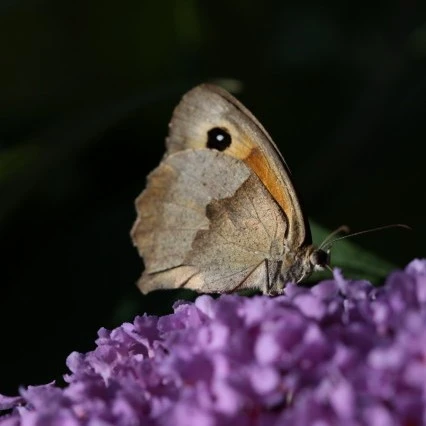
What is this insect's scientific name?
Maniola jurtina
